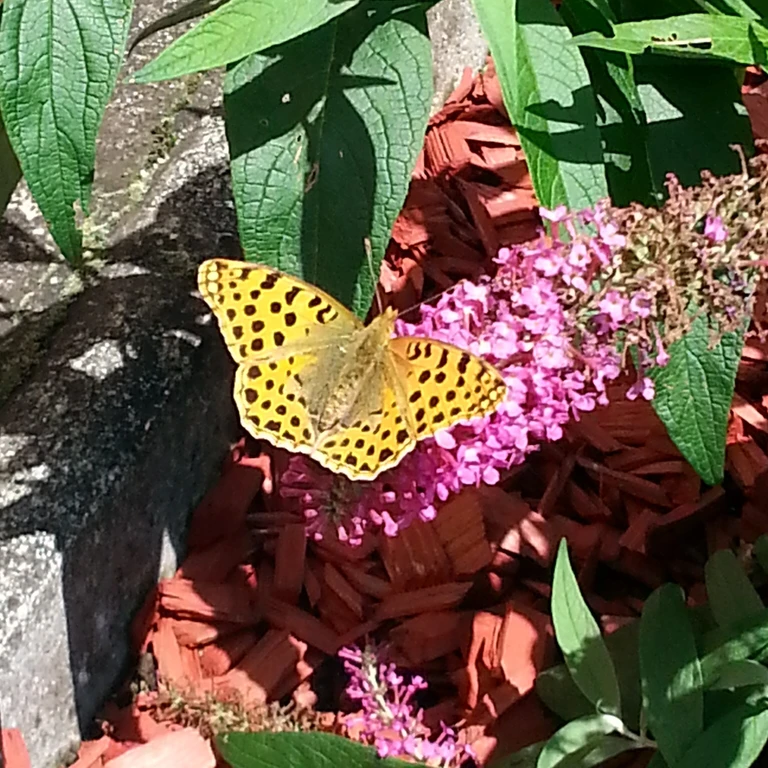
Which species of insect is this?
Issoria lathonia
